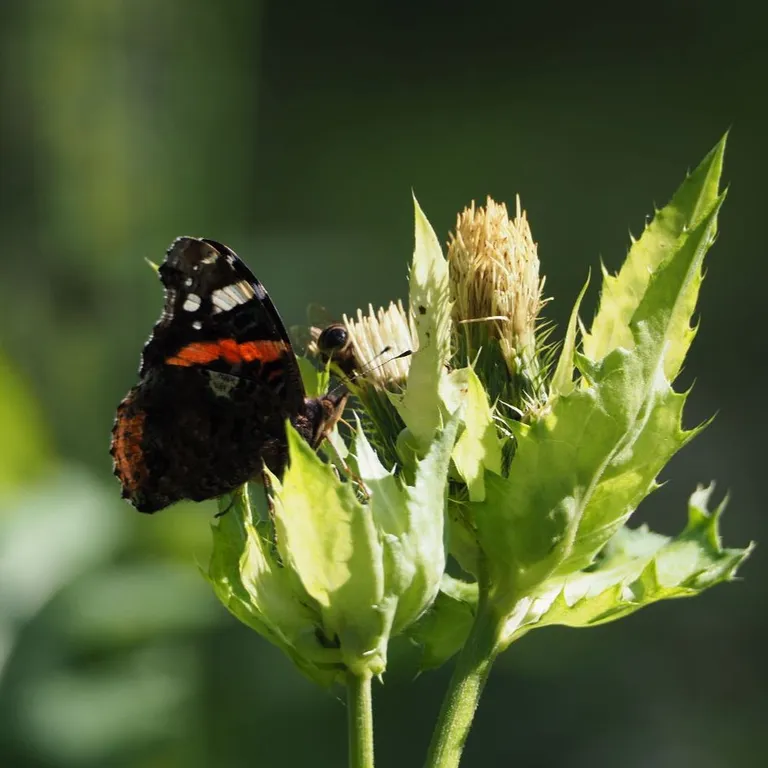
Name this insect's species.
Vanessa atalanta
